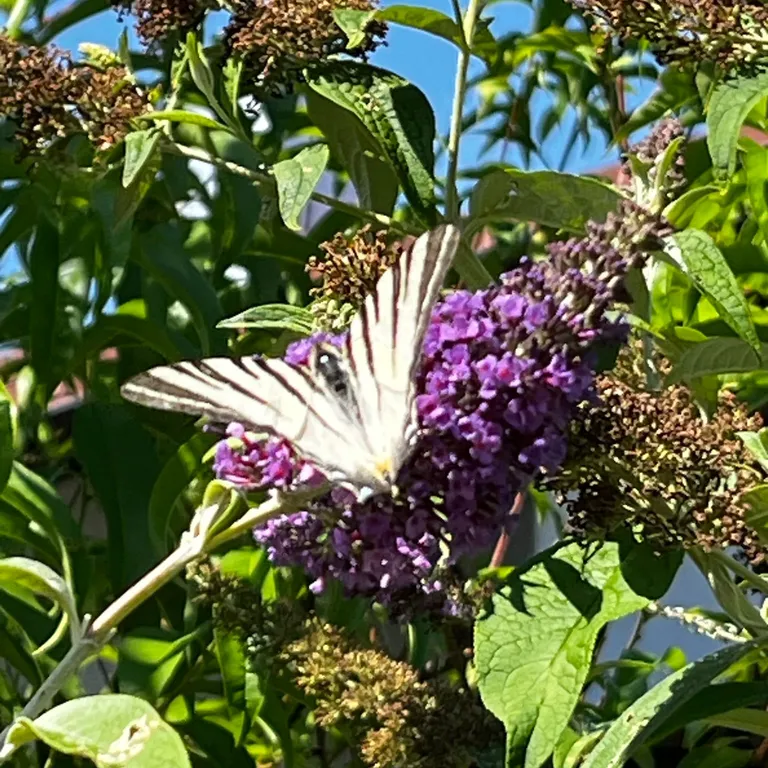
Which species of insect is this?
Iphiclides podalirius
